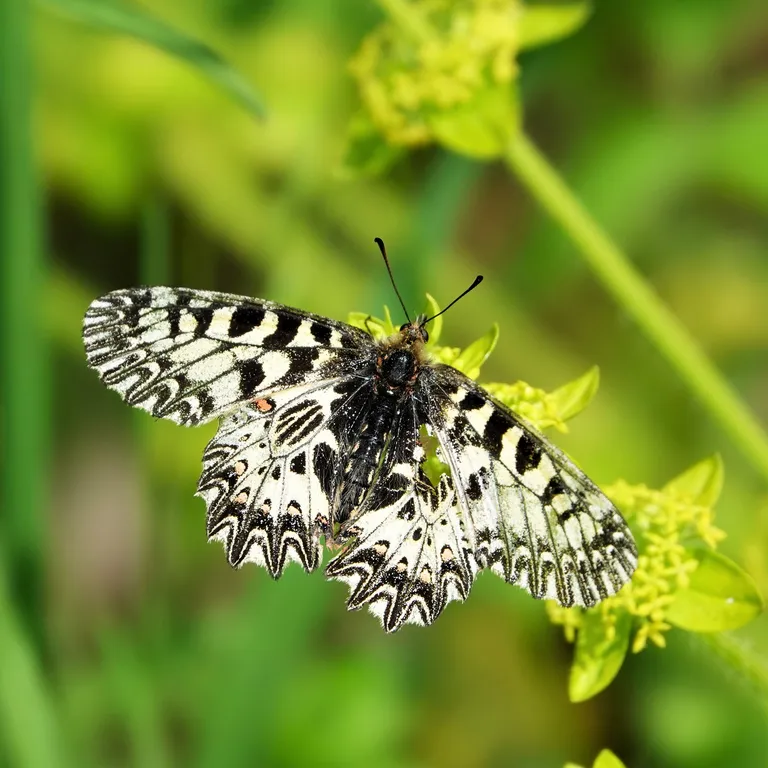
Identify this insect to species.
Zerynthia polyxena
